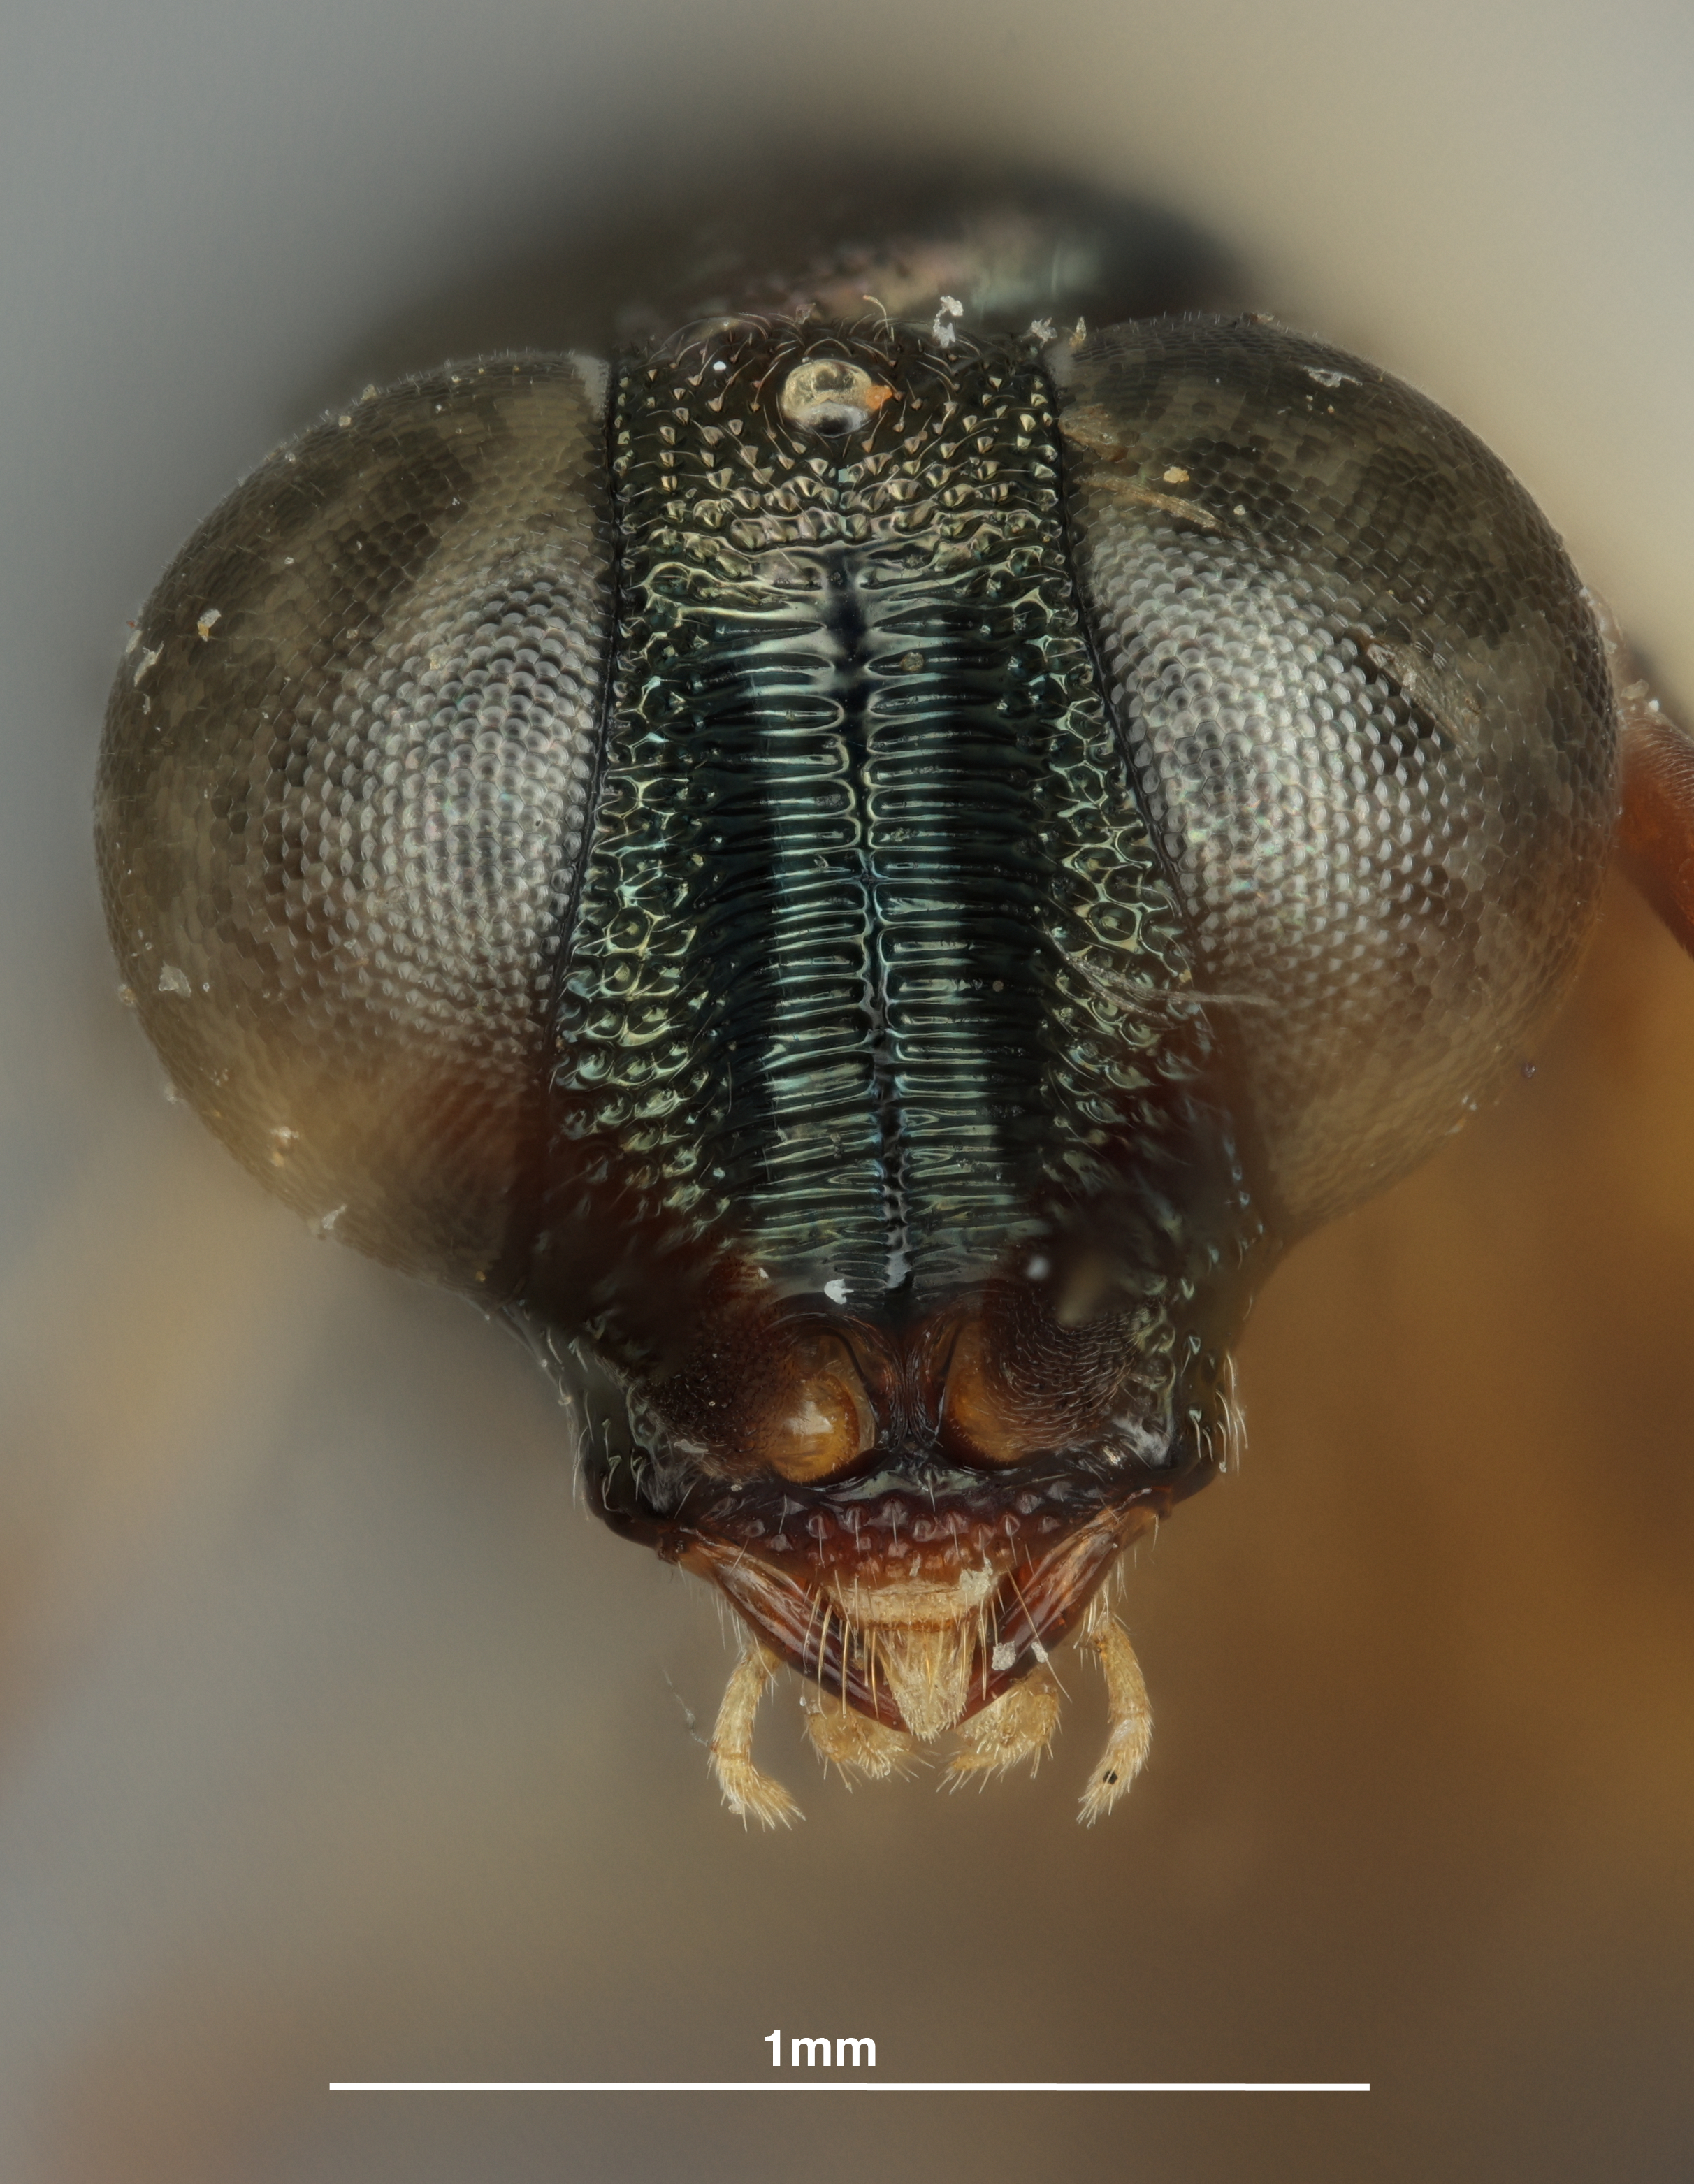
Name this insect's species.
Mahinda saltator
